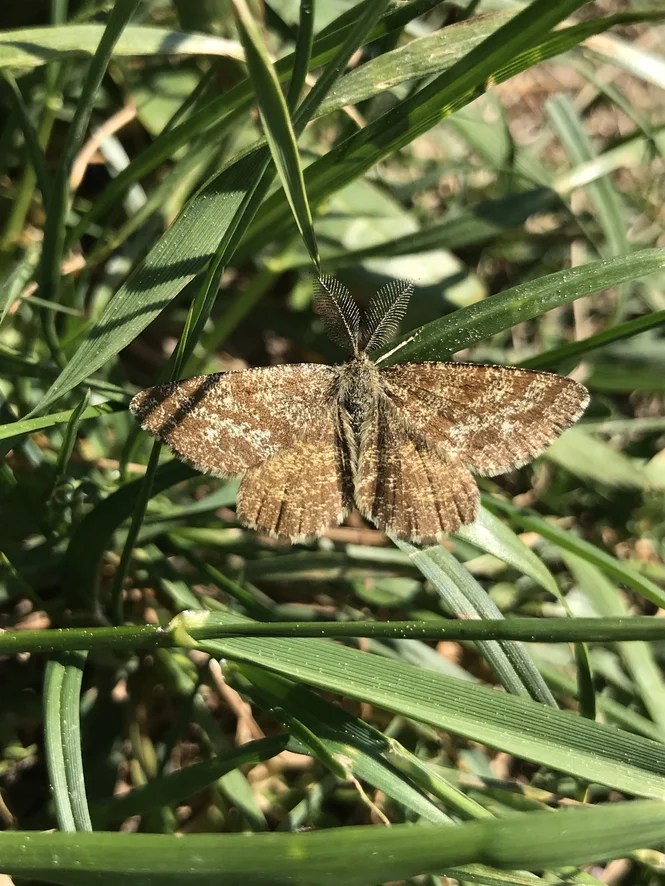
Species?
Ematurga atomaria
